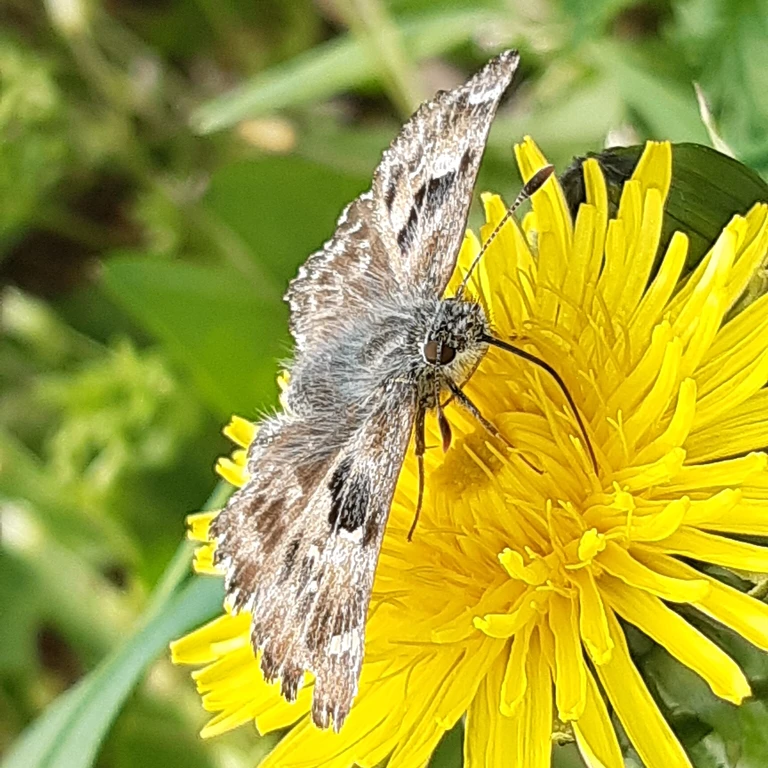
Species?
Carcharodus alceae
